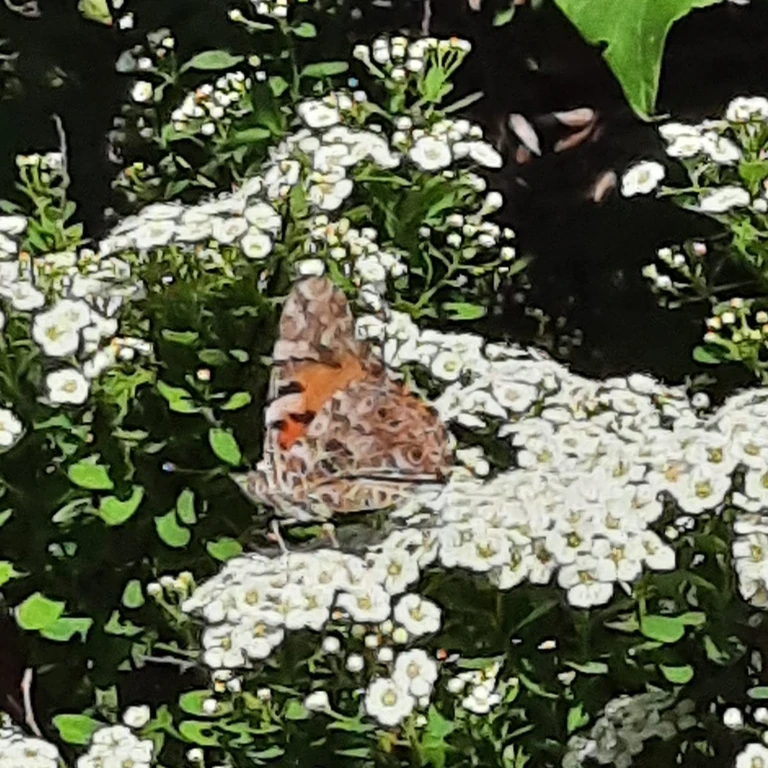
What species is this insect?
Vanessa cardui
